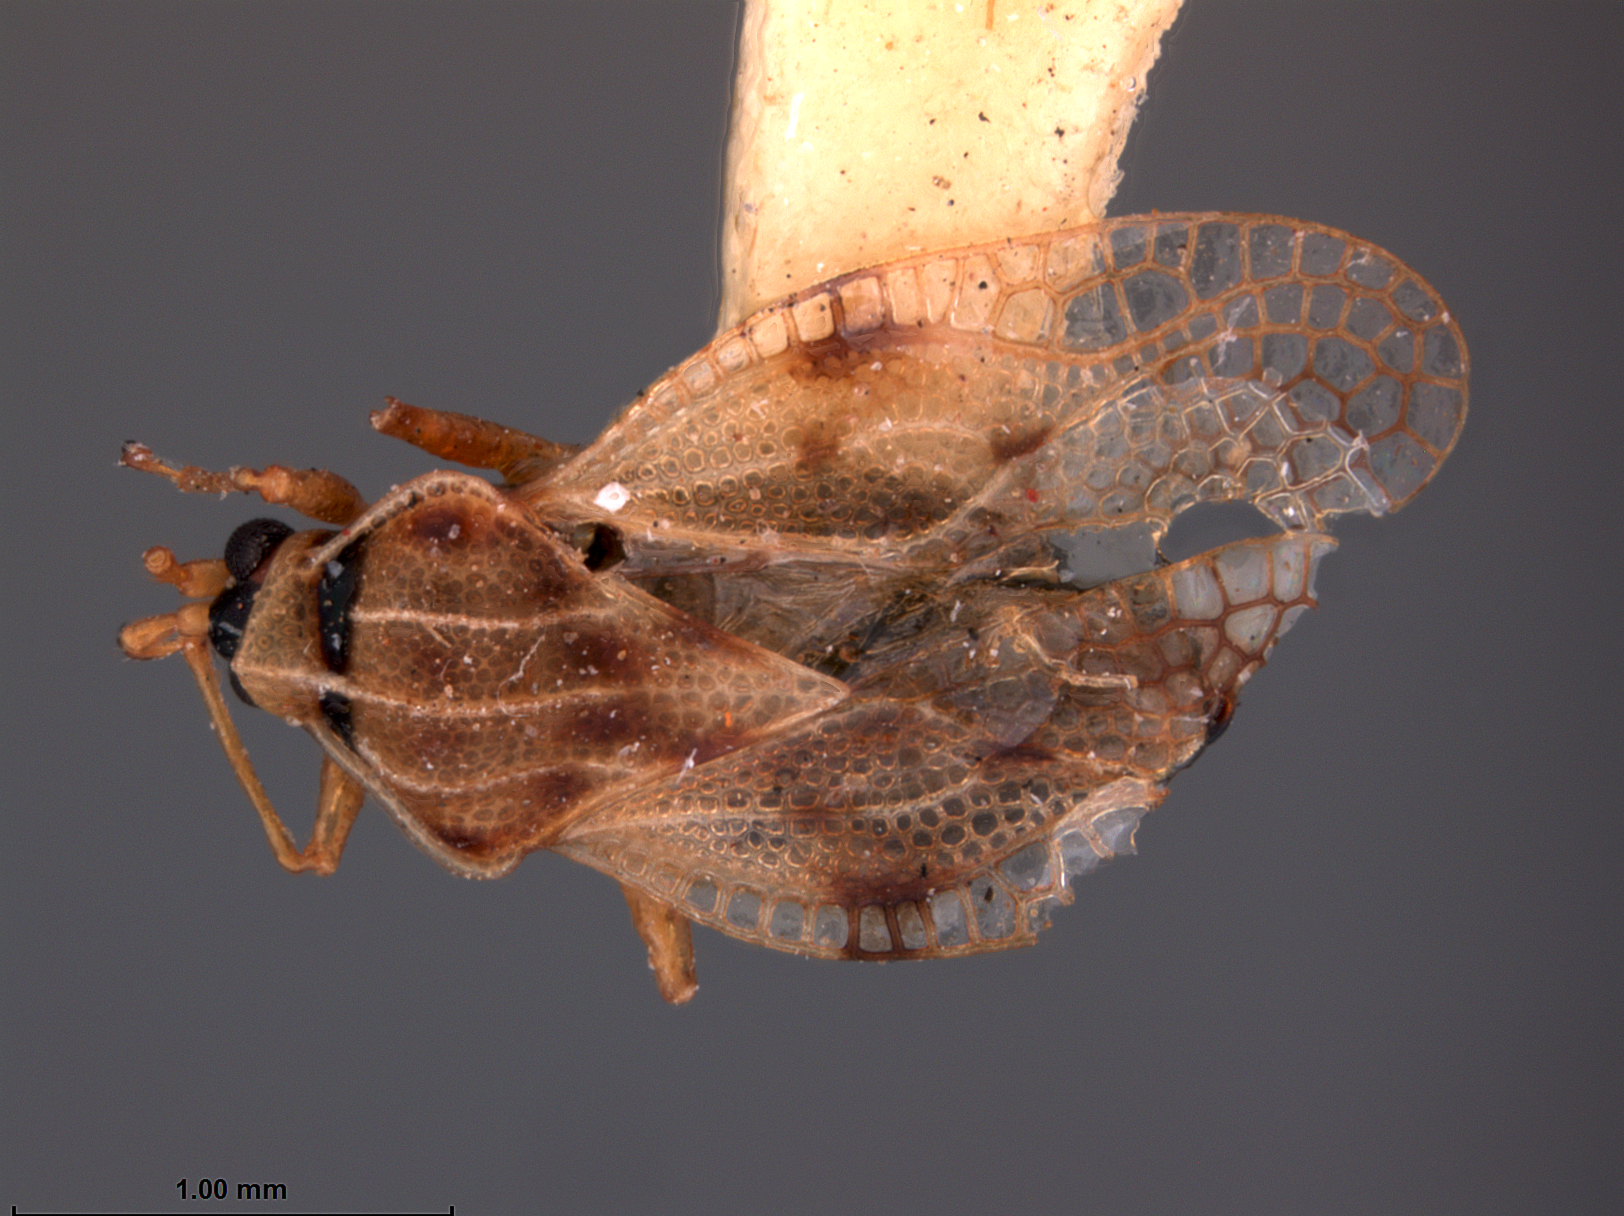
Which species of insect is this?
Compseuta sejuncta
